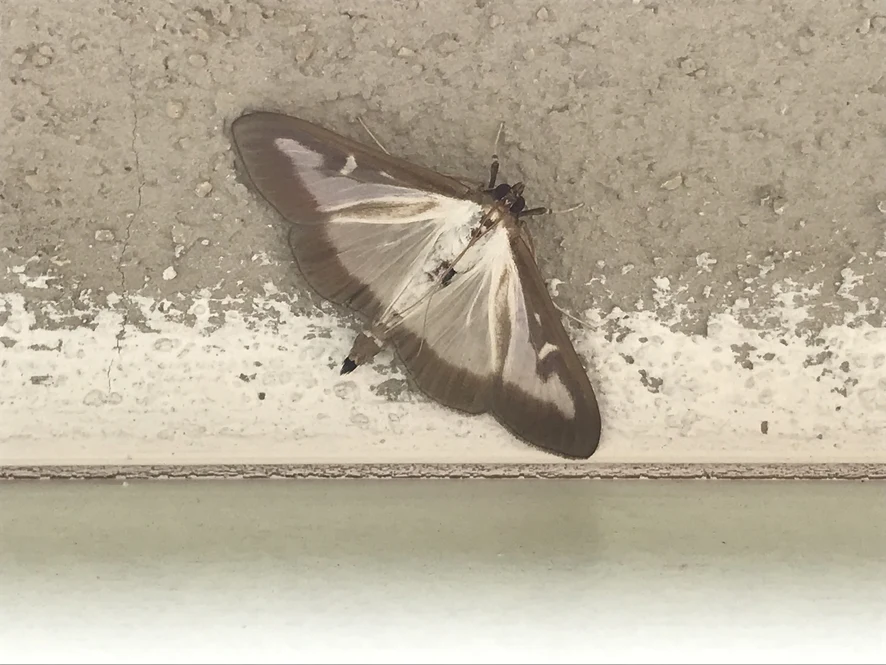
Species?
Cydalima perspectalis
